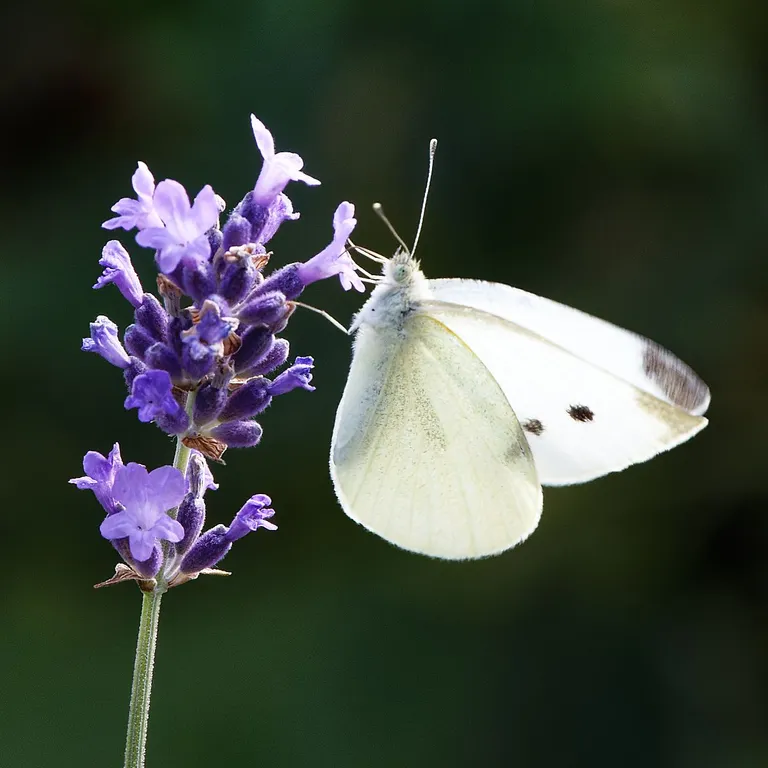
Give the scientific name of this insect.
Pieris rapae
